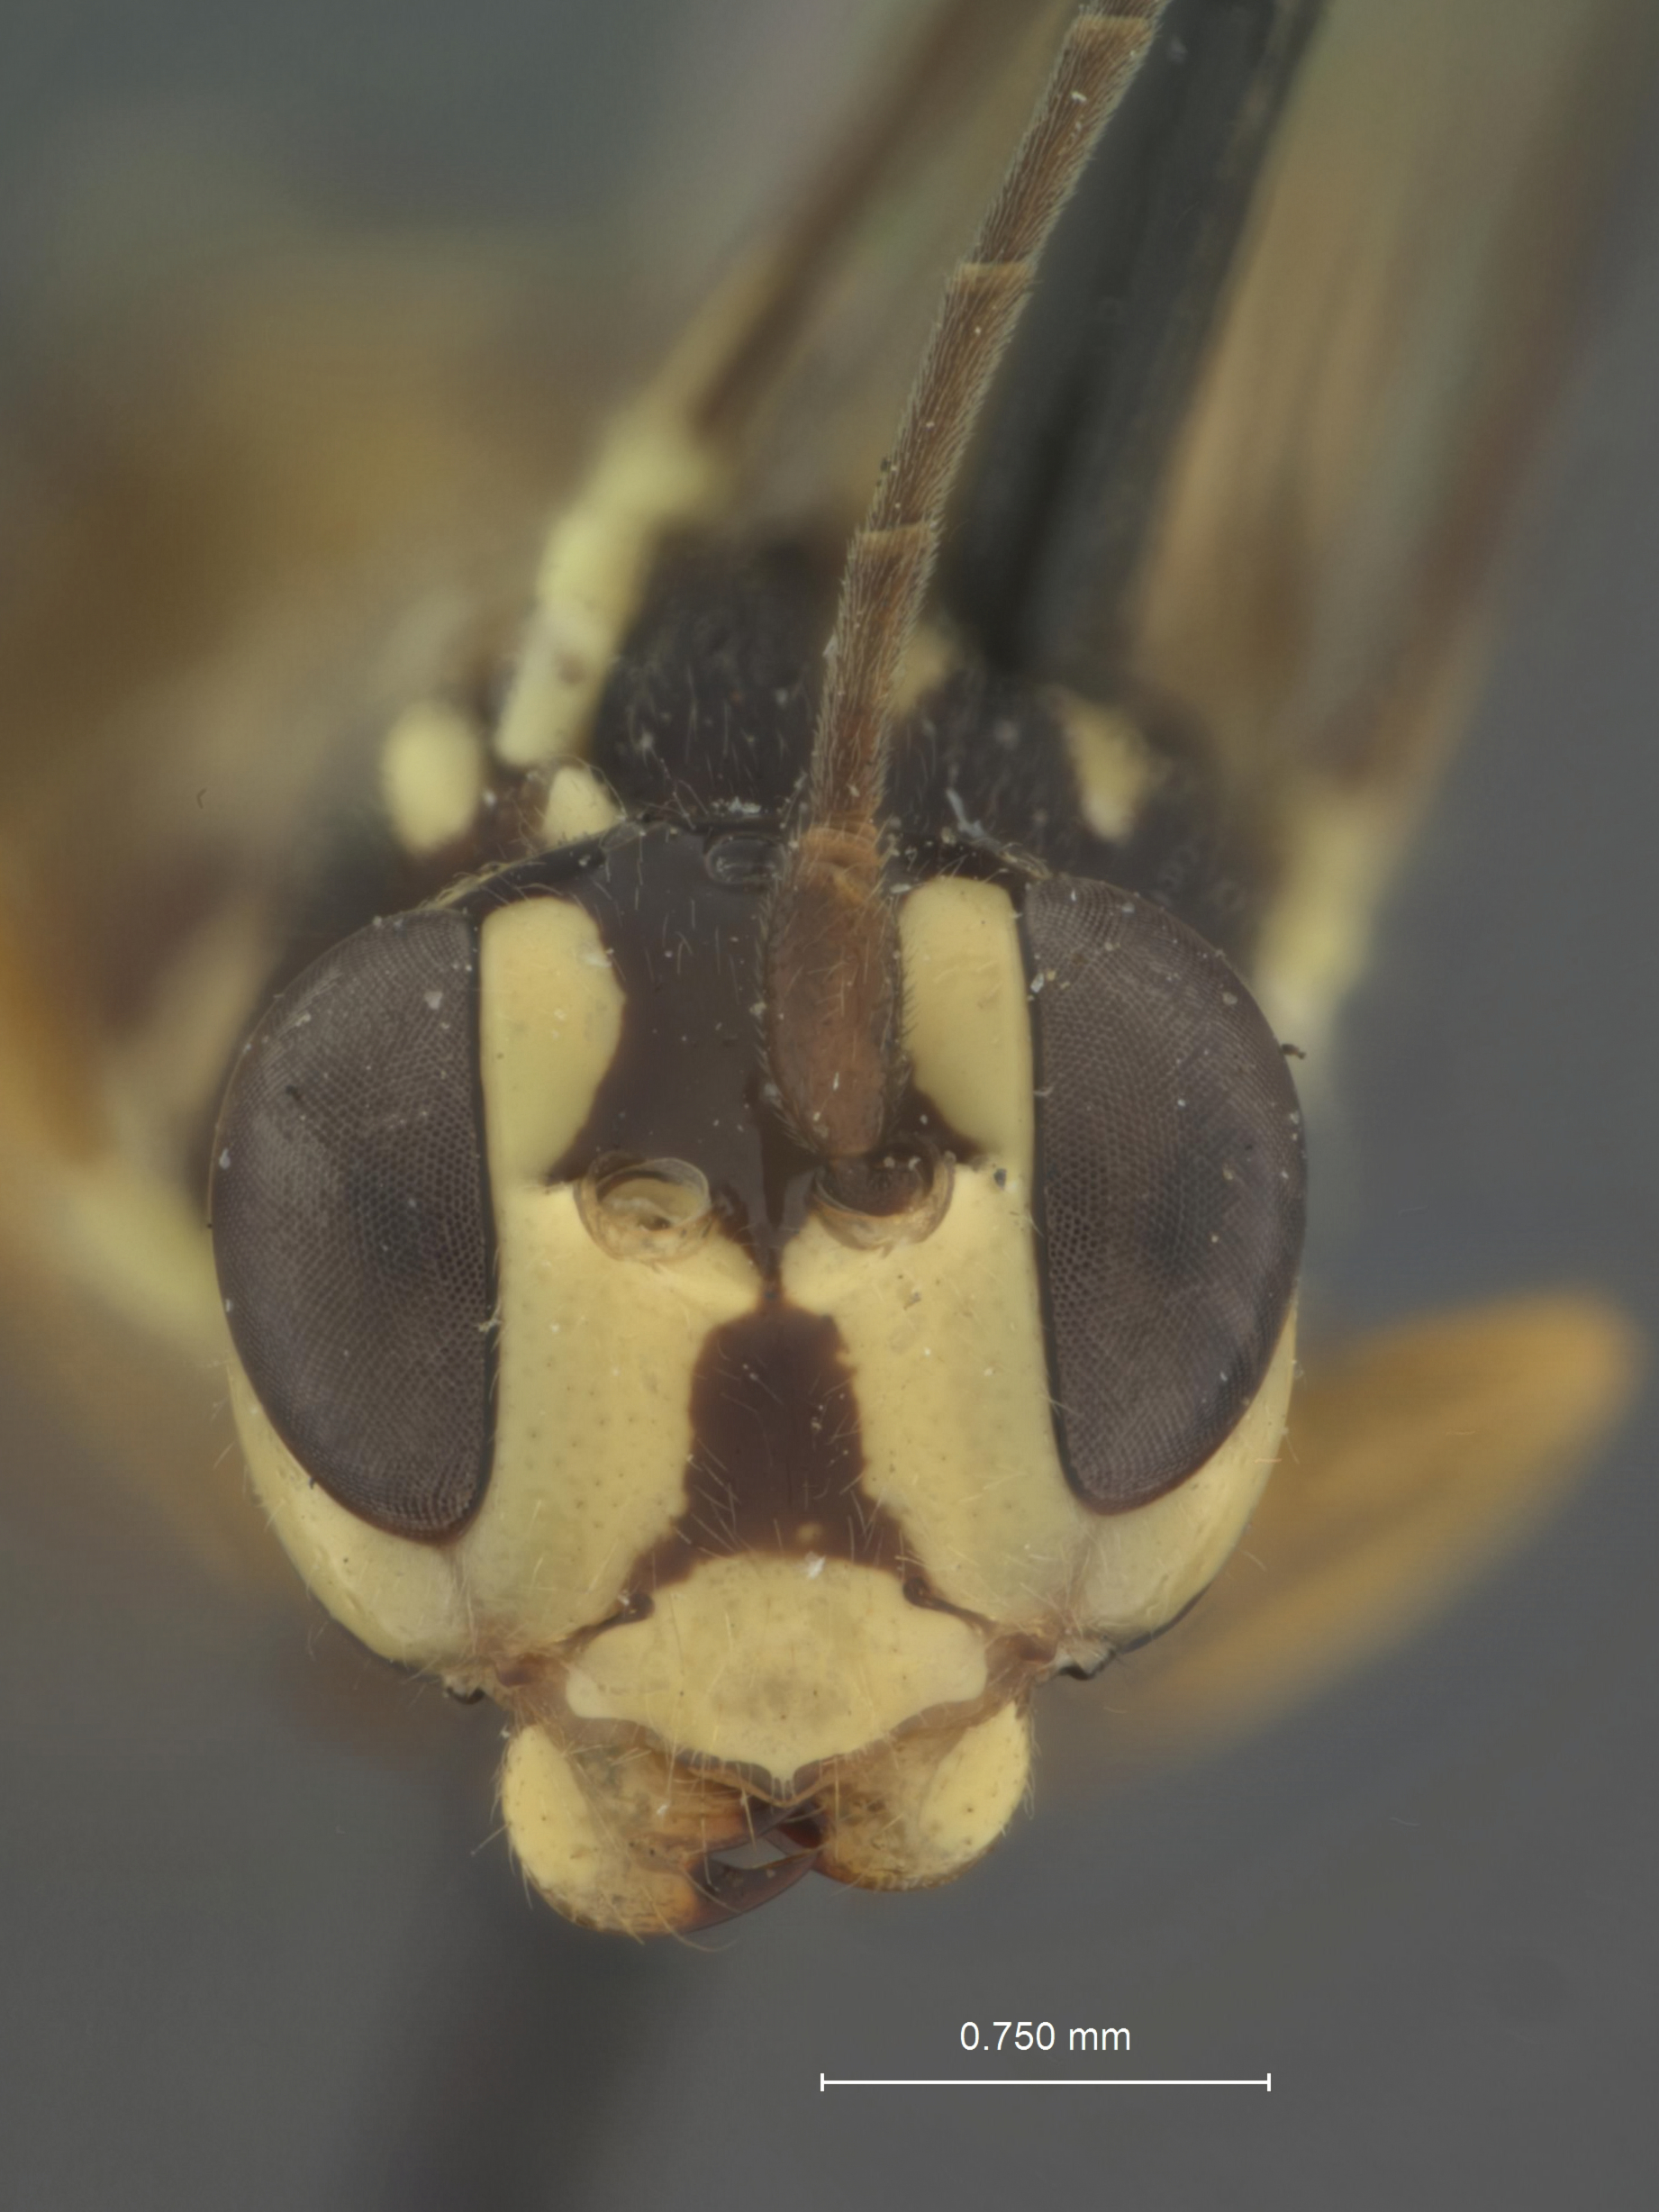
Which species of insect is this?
Elasmognathius cephalotes
